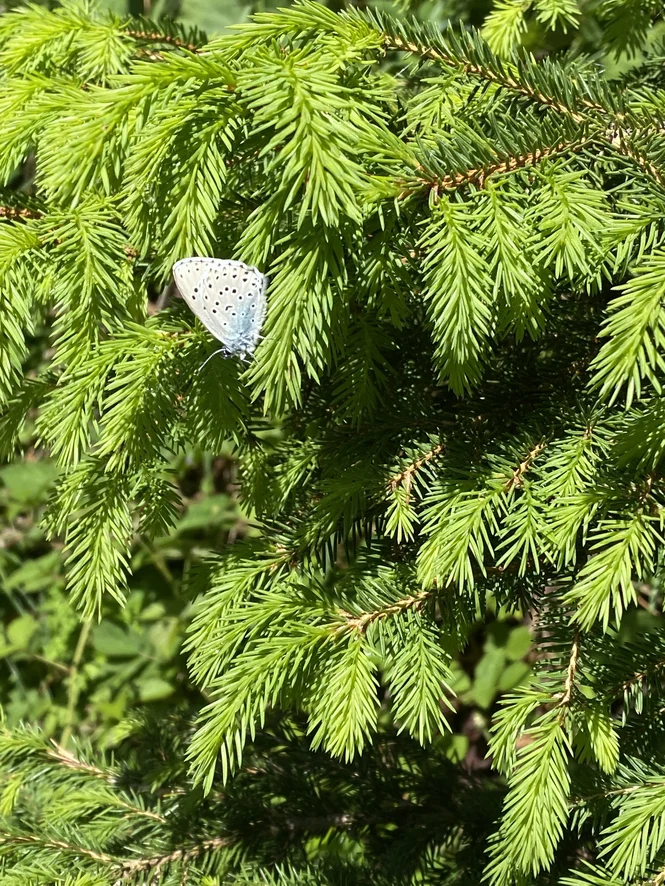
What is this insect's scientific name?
Phengaris arion (also Maculinea arion)
